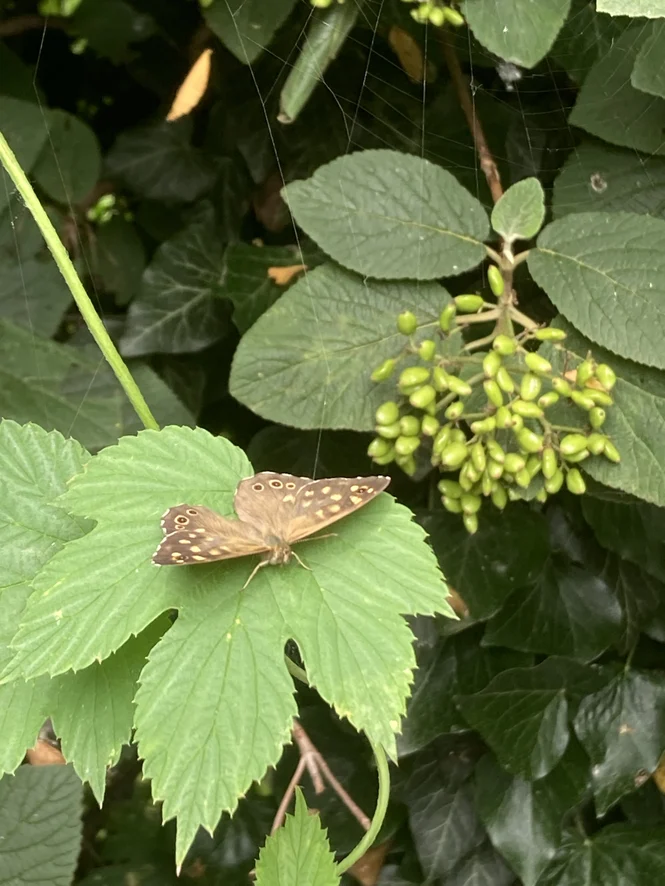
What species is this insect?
Pararge aegeria
